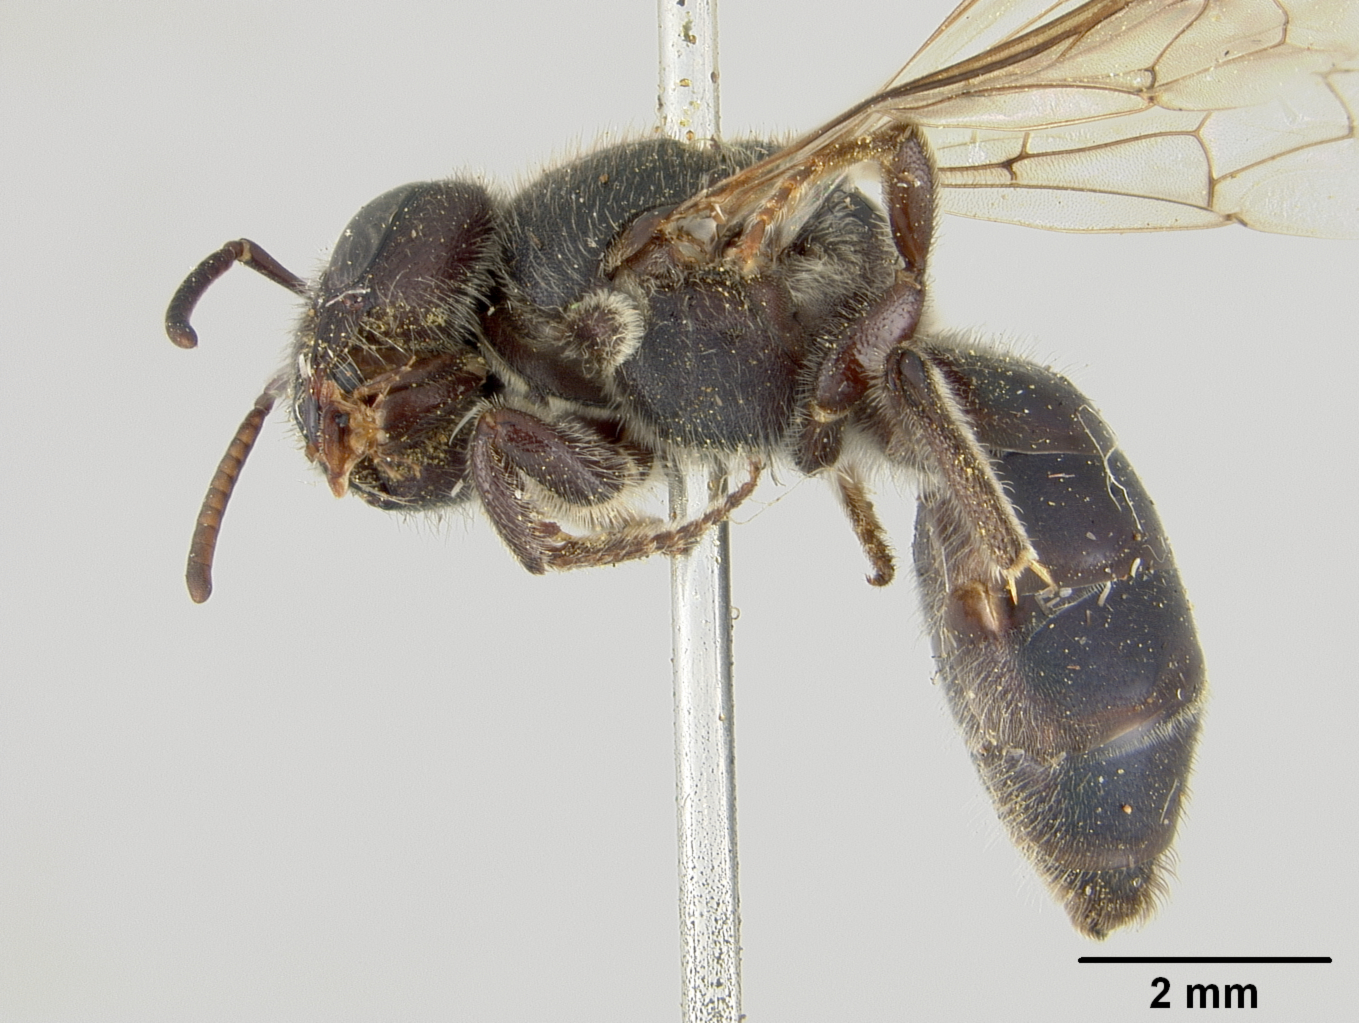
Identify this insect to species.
Euryglossa nigrocaerulea
